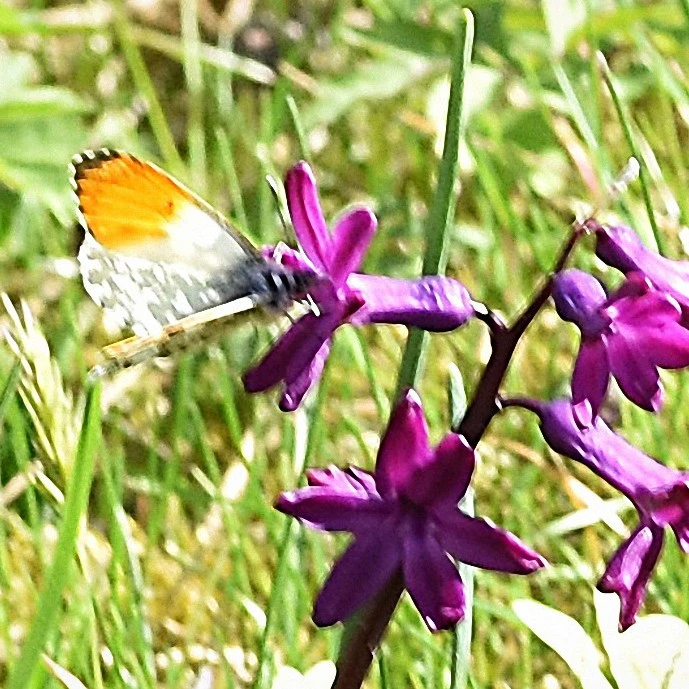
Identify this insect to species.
Anthocharis cardamines
